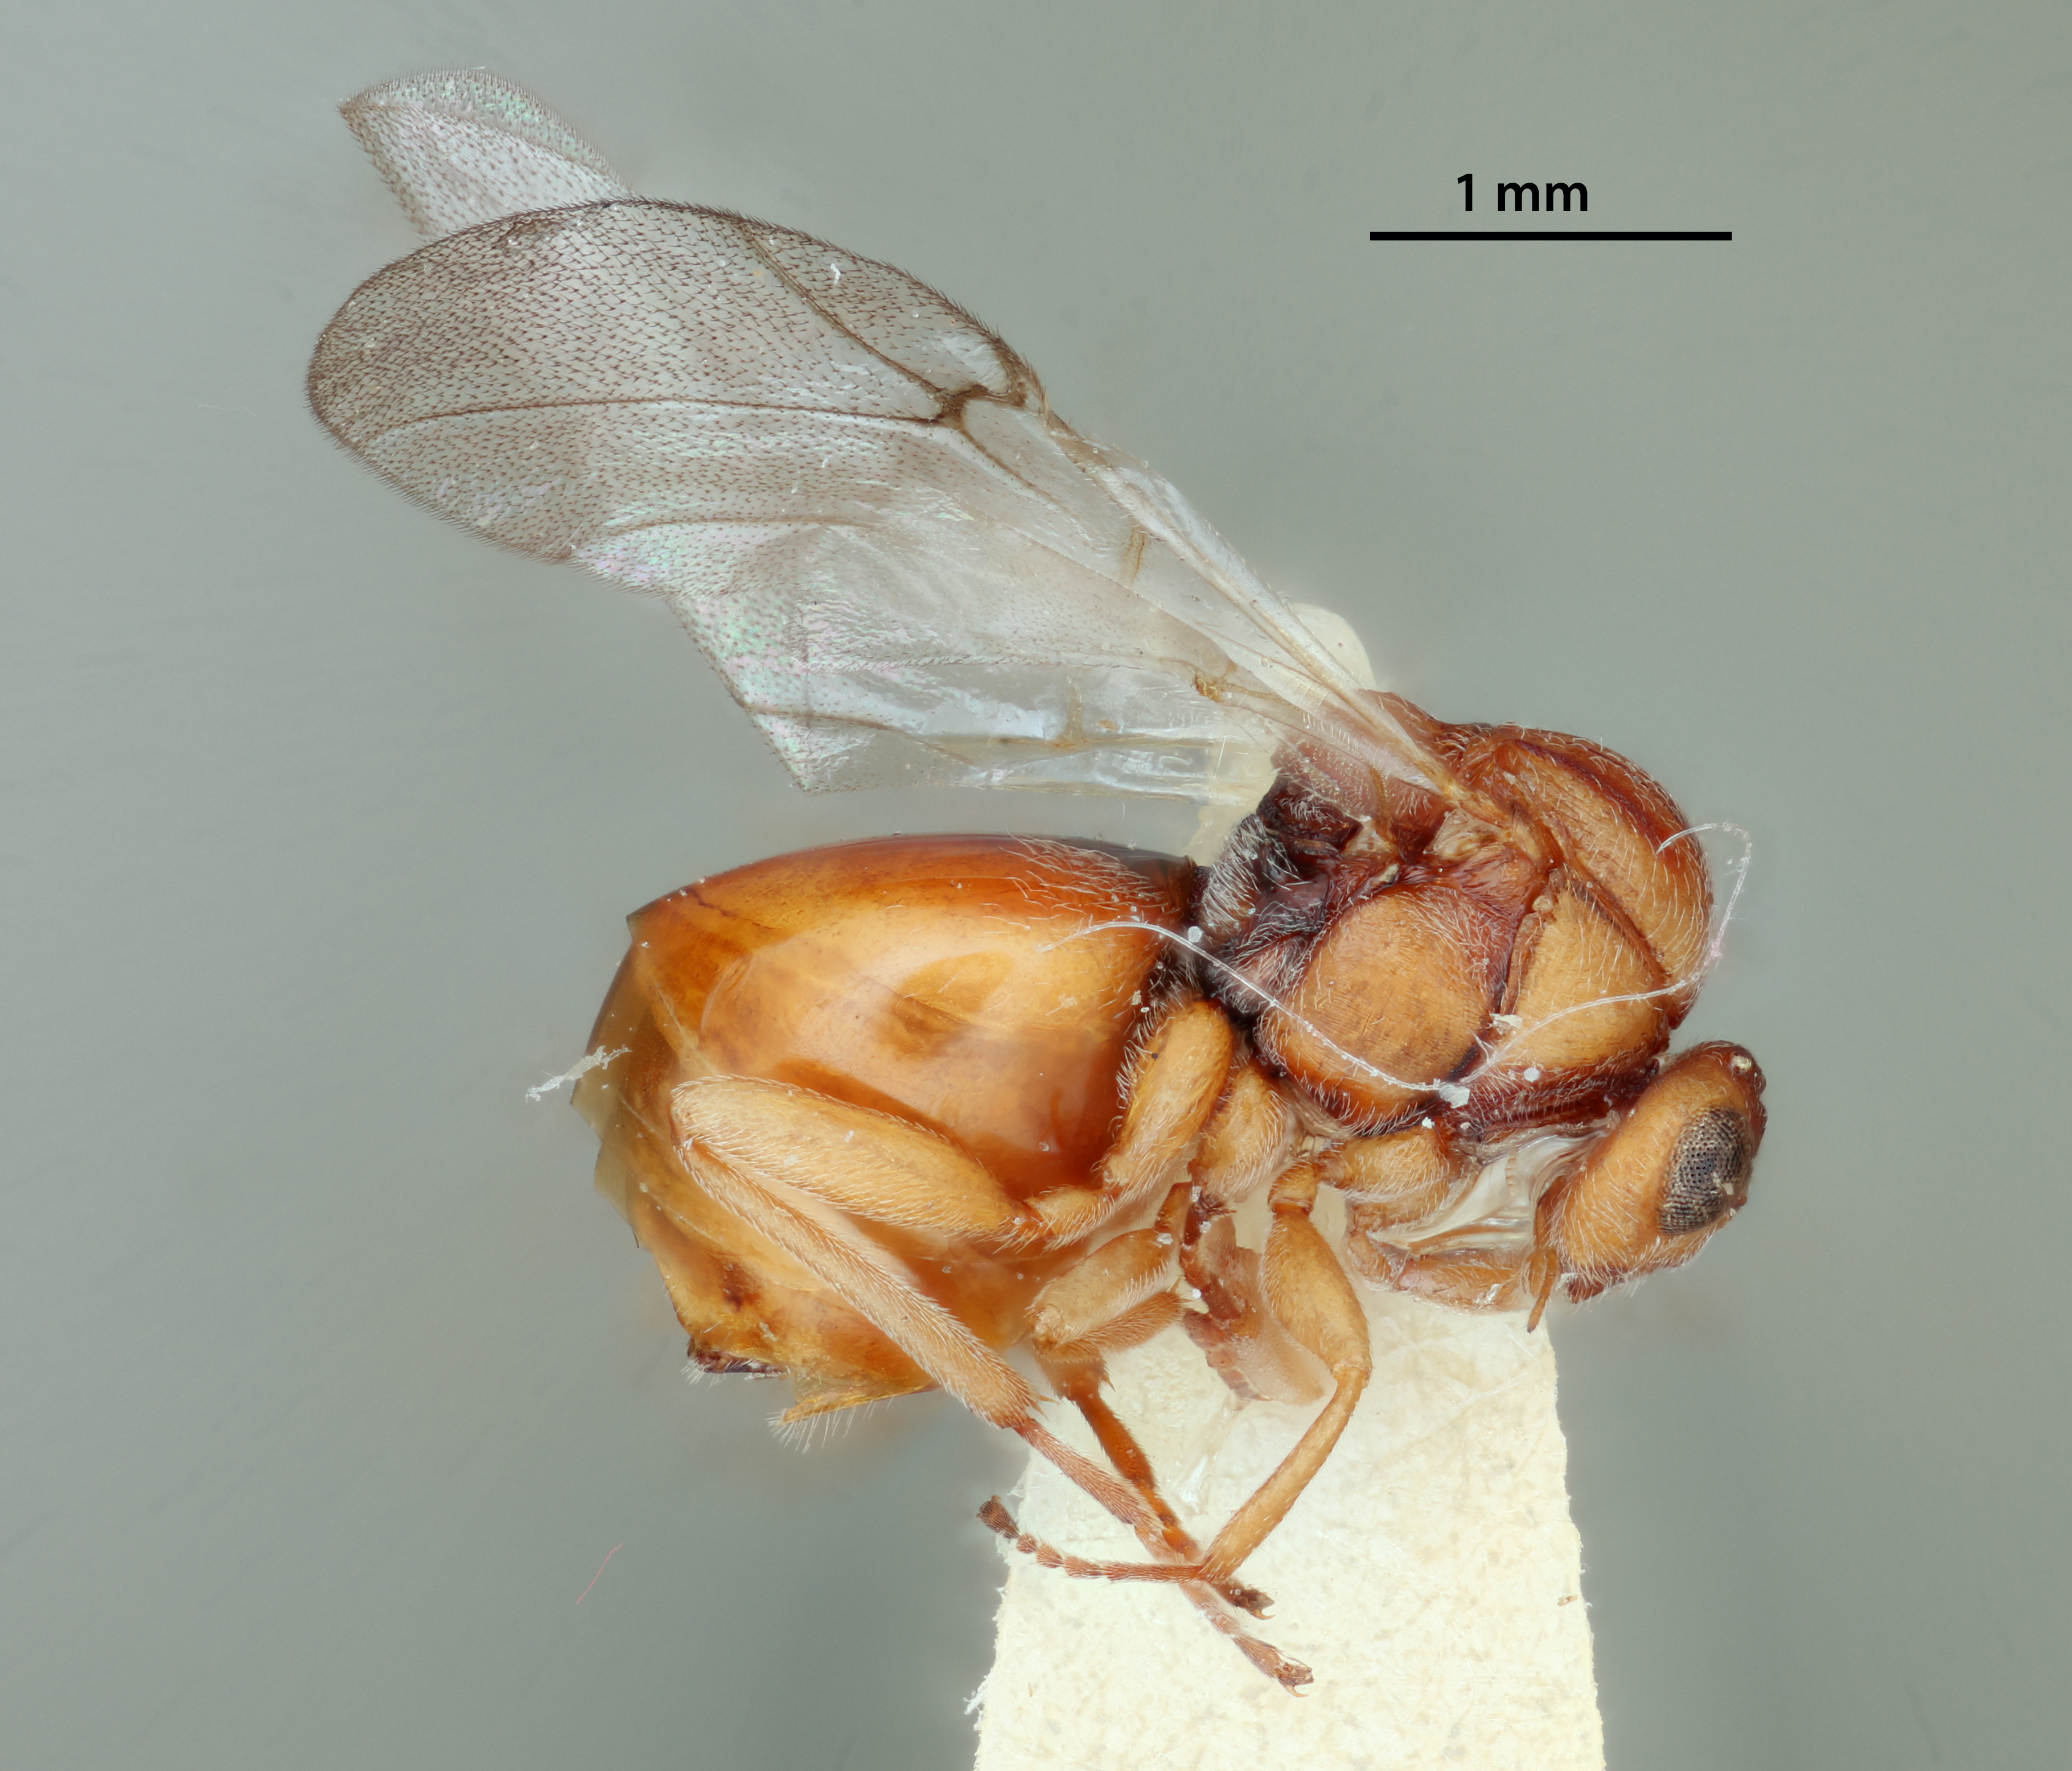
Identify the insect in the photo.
Callirhytis cedrosensis
